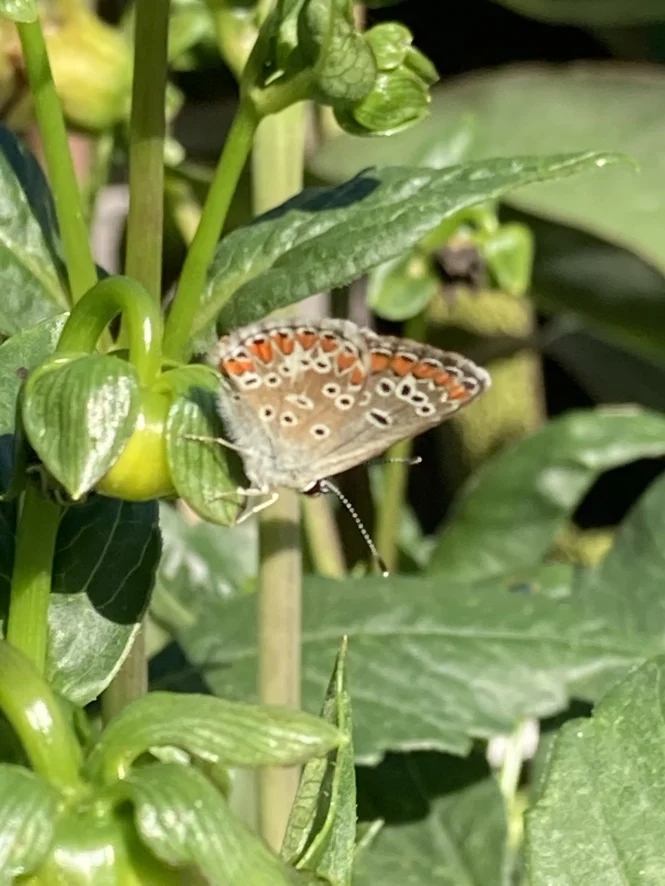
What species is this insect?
Aricia agestis/artaxerxes
